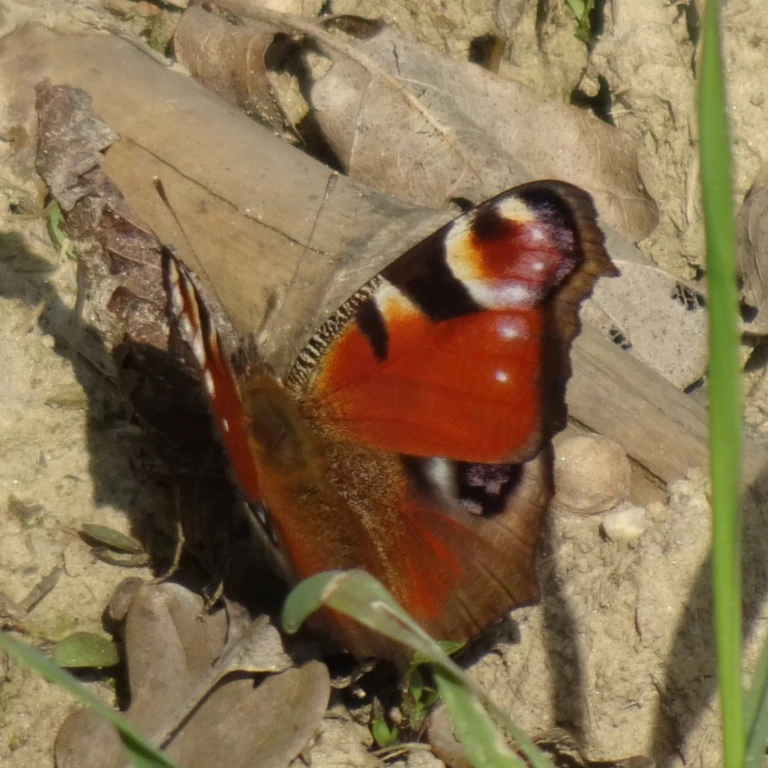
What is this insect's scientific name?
Aglais io
